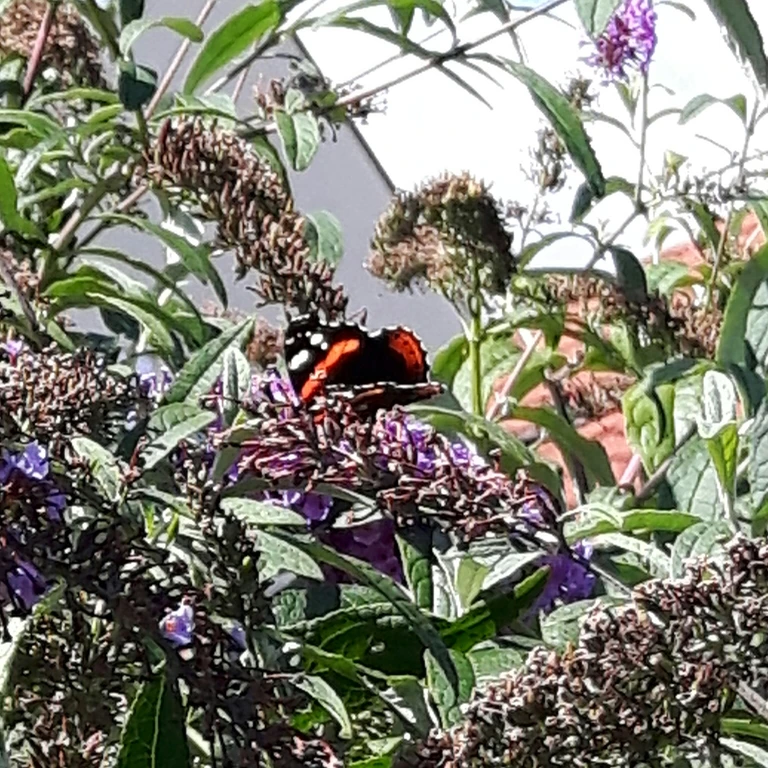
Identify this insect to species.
Vanessa atalanta
